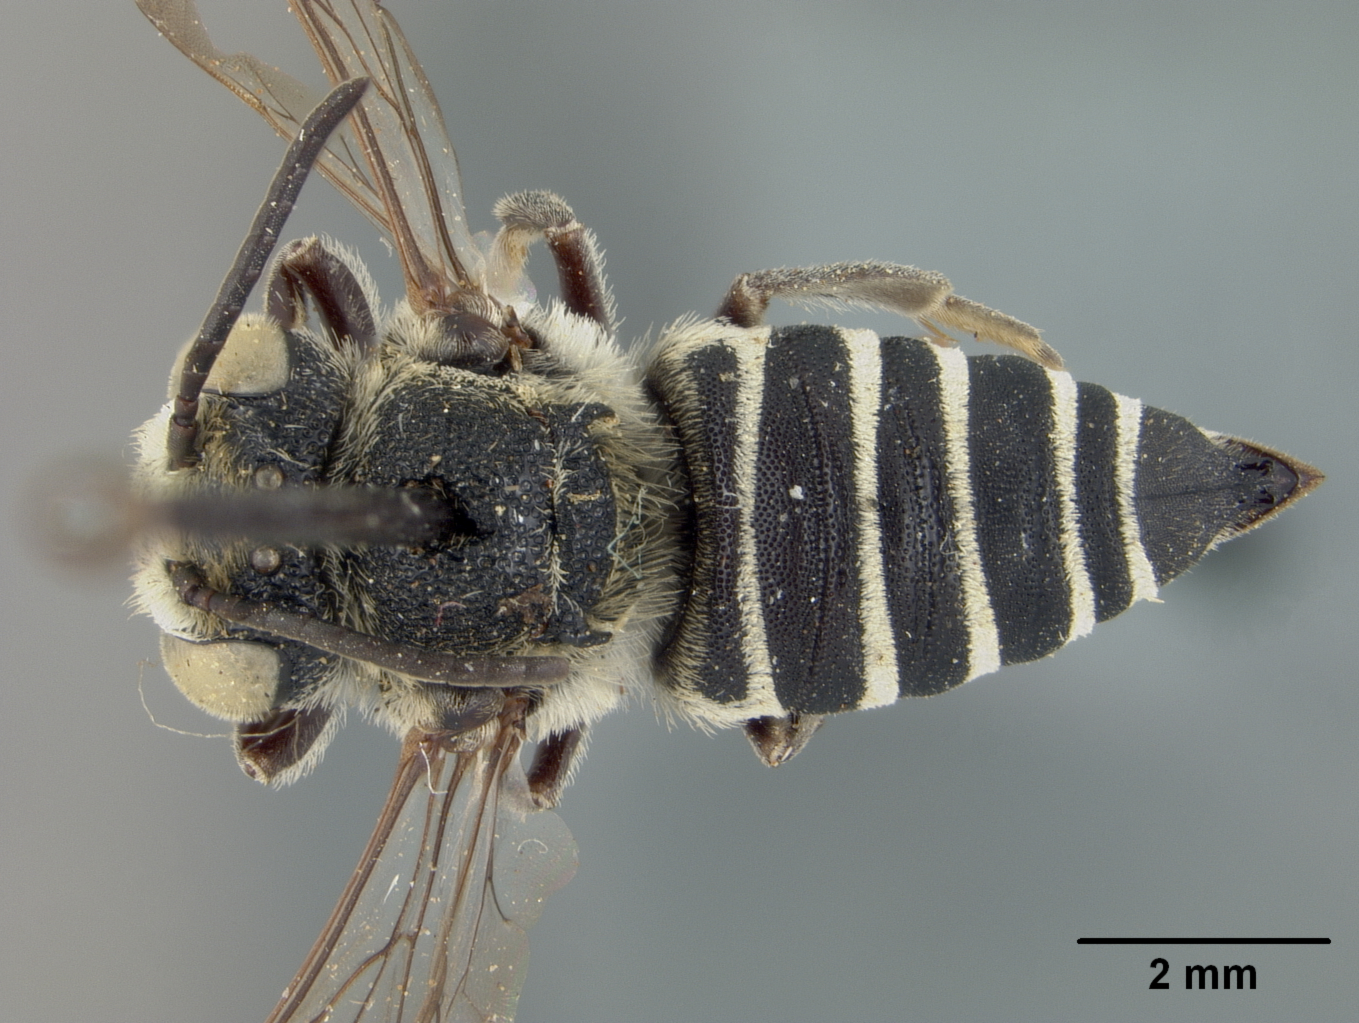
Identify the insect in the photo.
Coelioxys piercei
